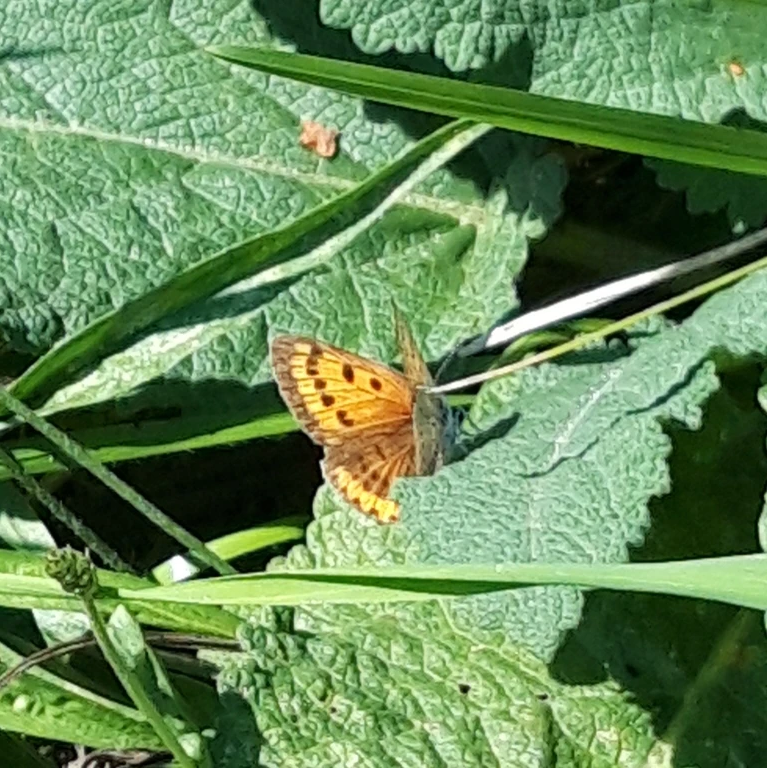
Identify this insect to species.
Lycaena dispar
